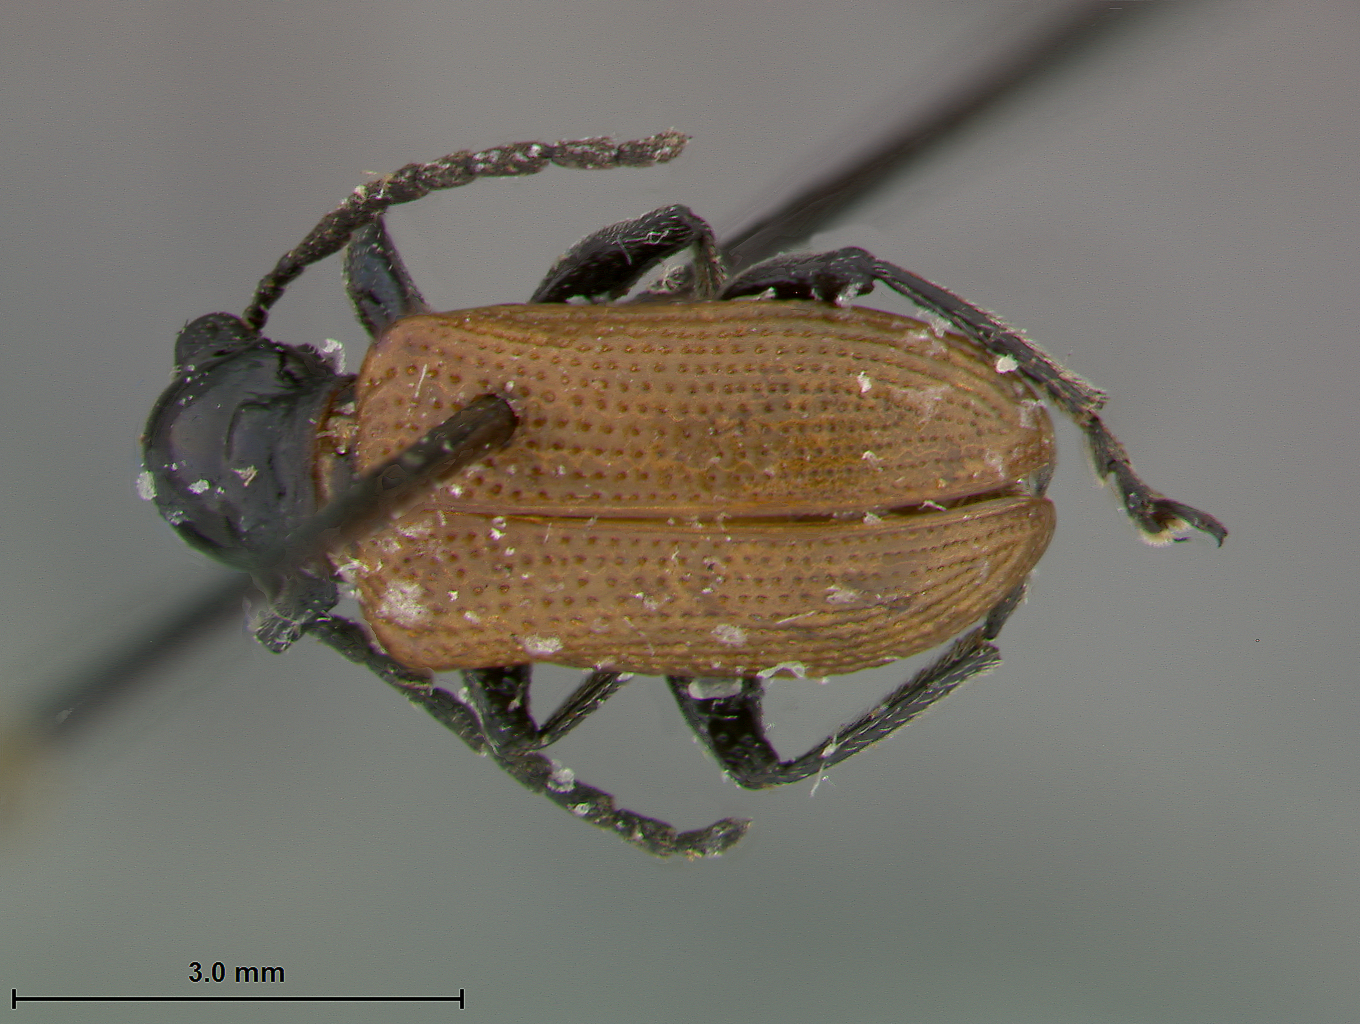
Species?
Lema dilutipennis
